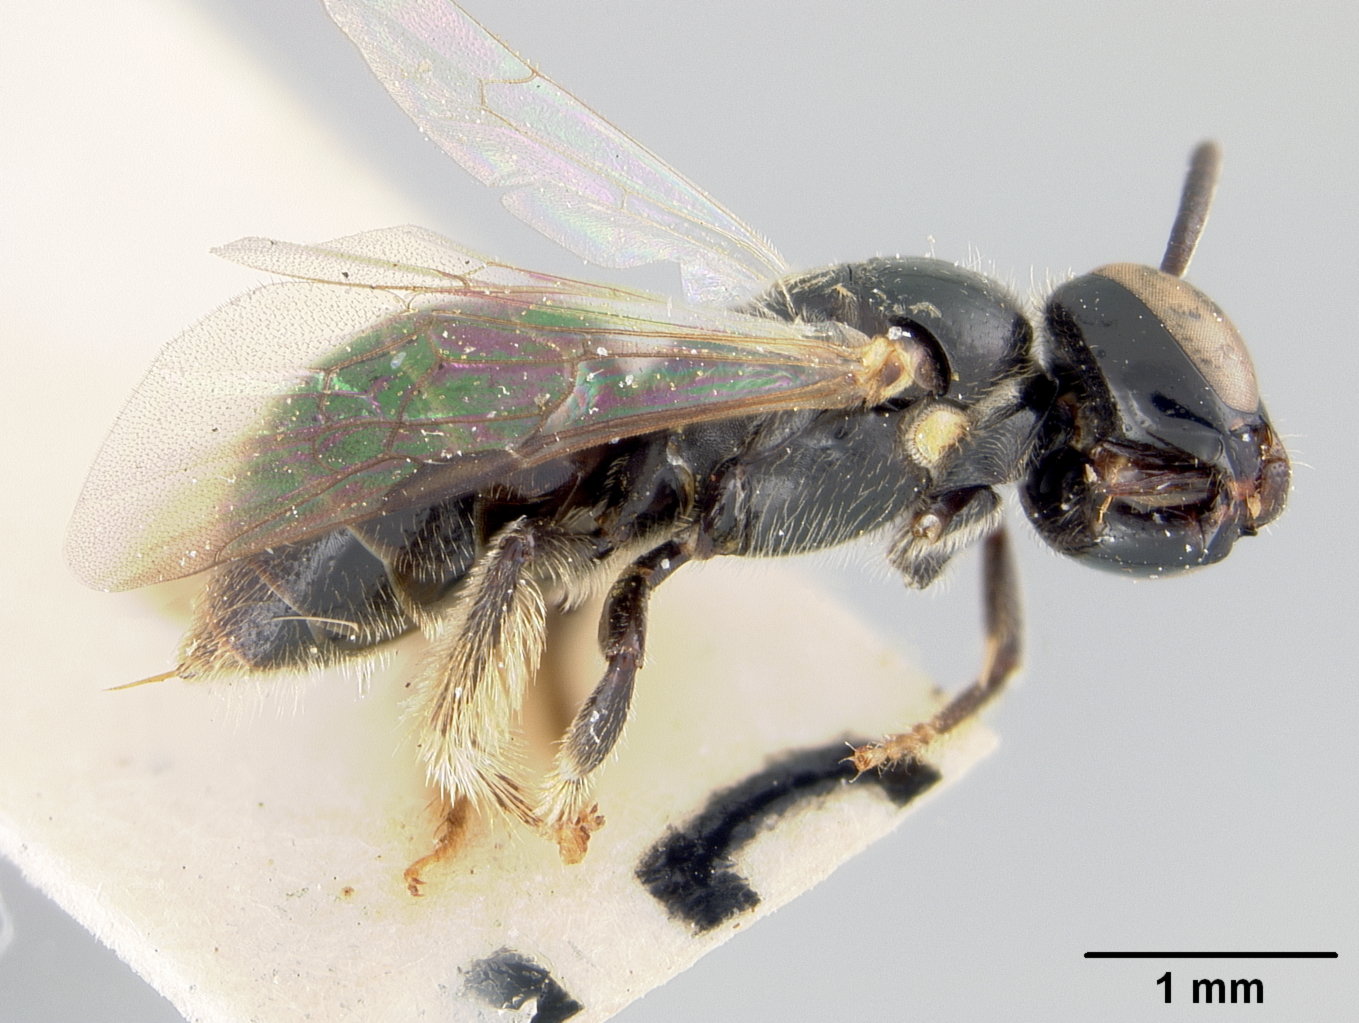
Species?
Allodape puangensis
